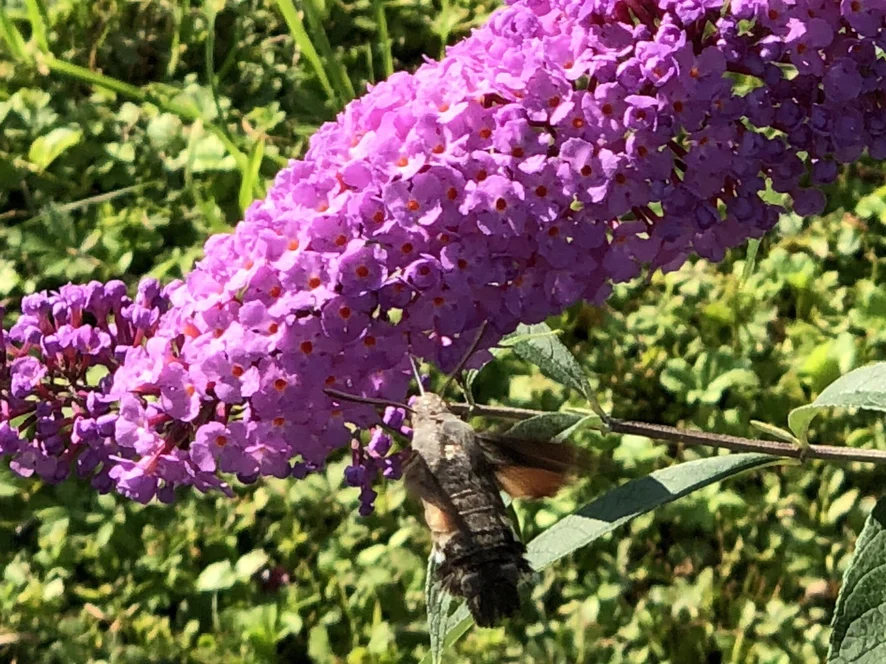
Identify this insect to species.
Macroglossum stellatarum
